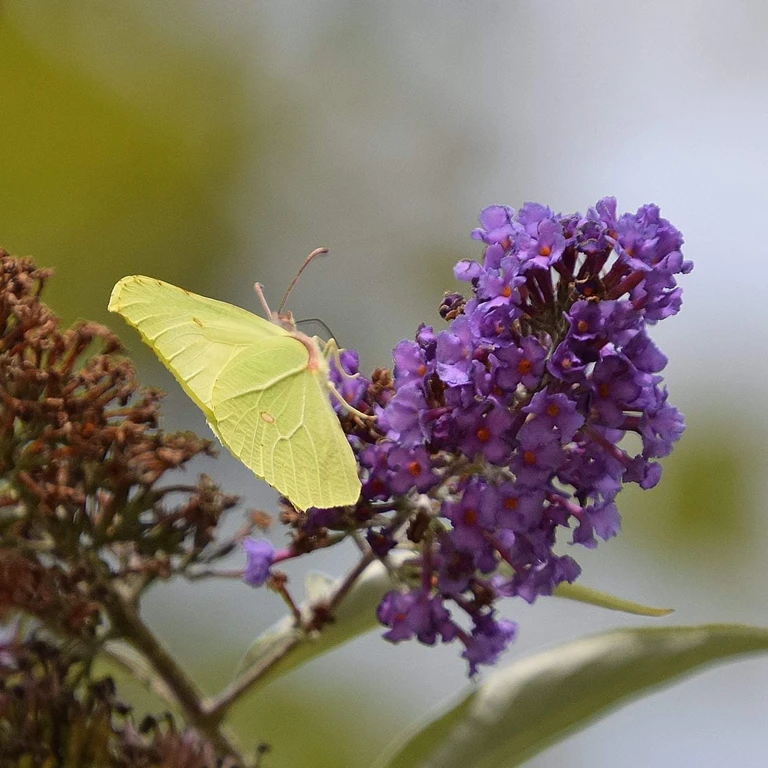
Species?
Gonepteryx rhamni
